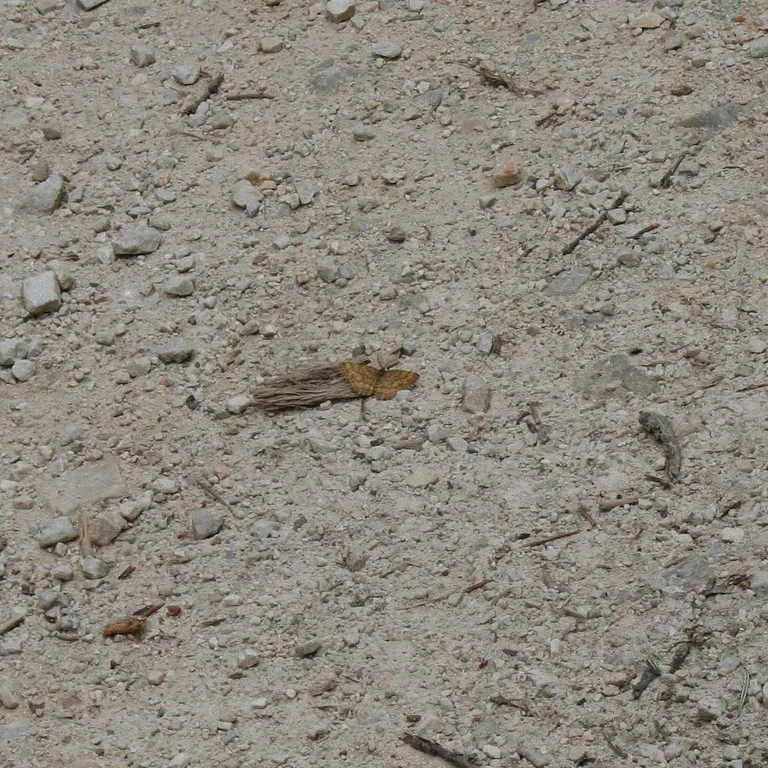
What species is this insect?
Ematurga atomaria
